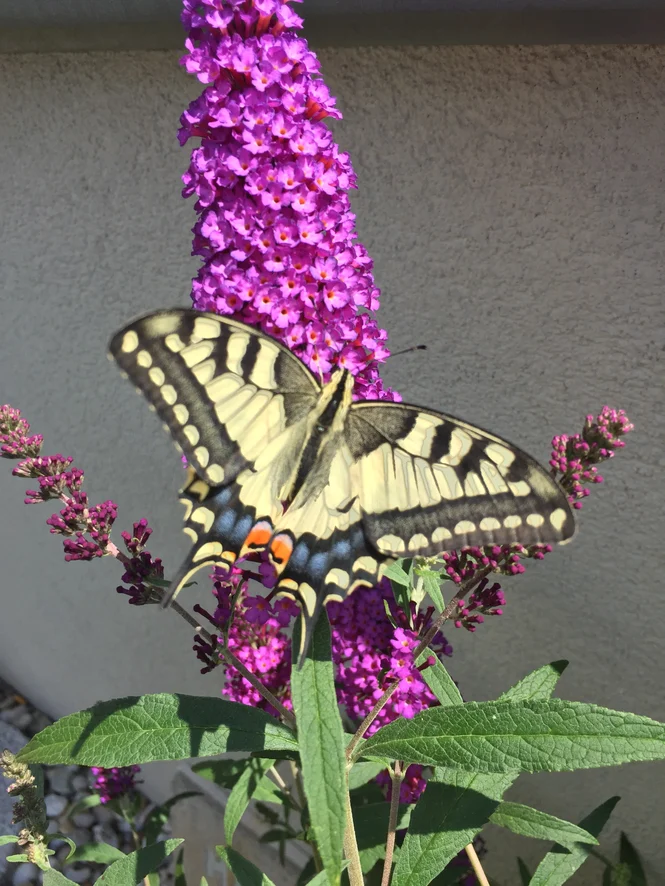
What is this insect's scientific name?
Papilio machaon
